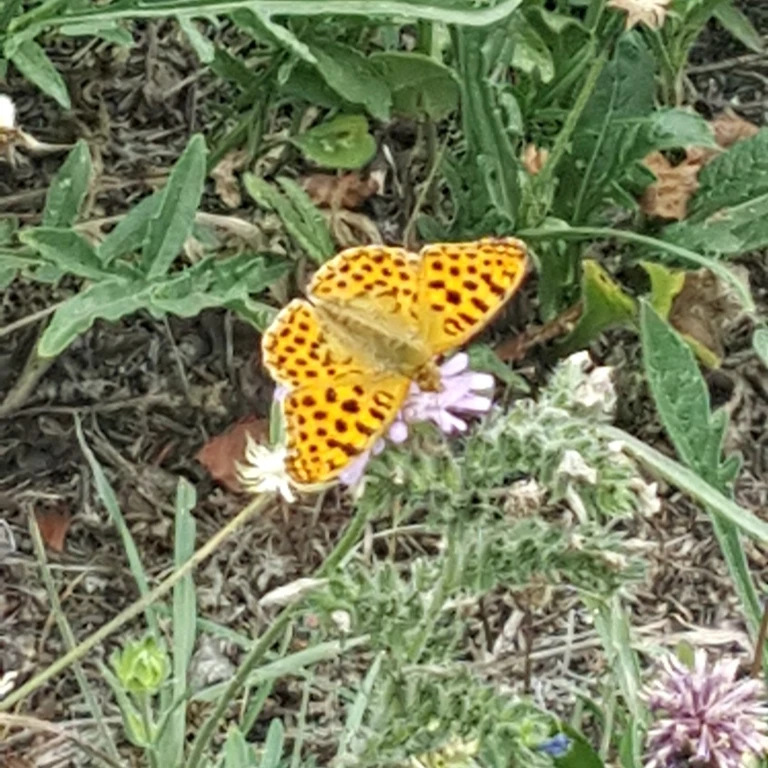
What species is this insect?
Issoria lathonia
